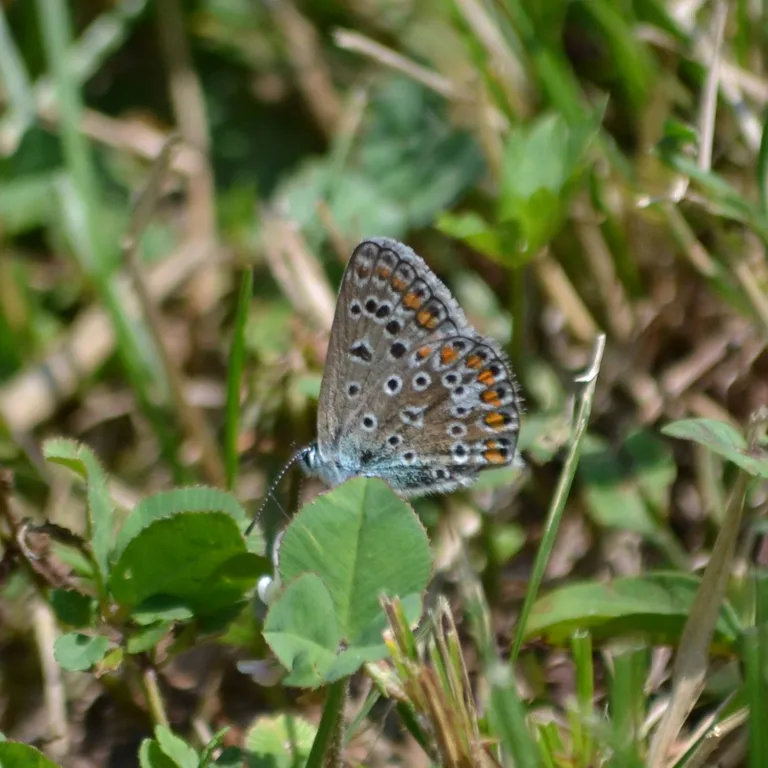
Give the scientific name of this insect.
Polyommatus icarus
